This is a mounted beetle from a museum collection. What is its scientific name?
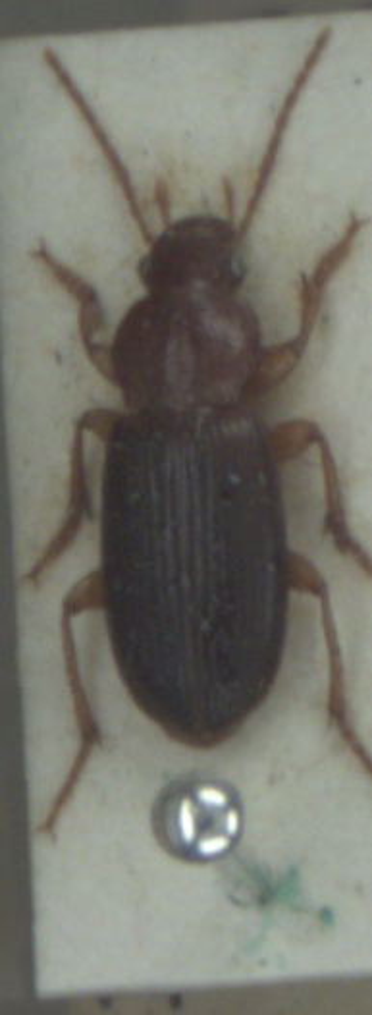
Ophonus rupicola
